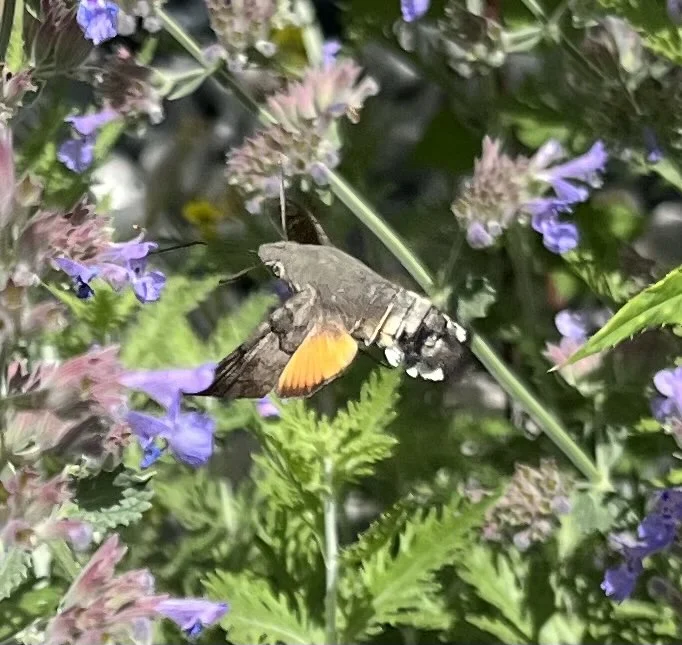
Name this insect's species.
Macroglossum stellatarum
